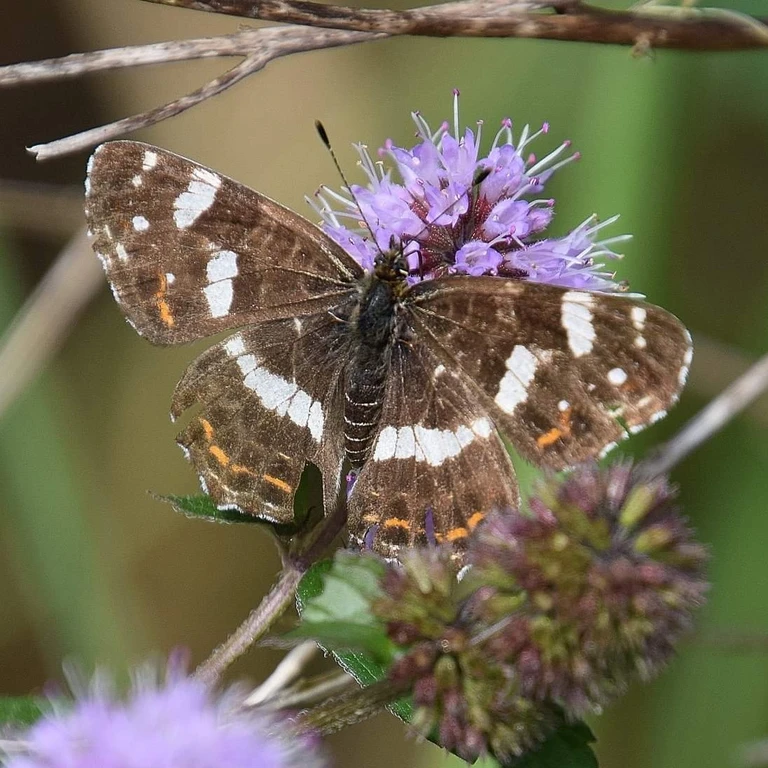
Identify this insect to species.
Araschnia levana
